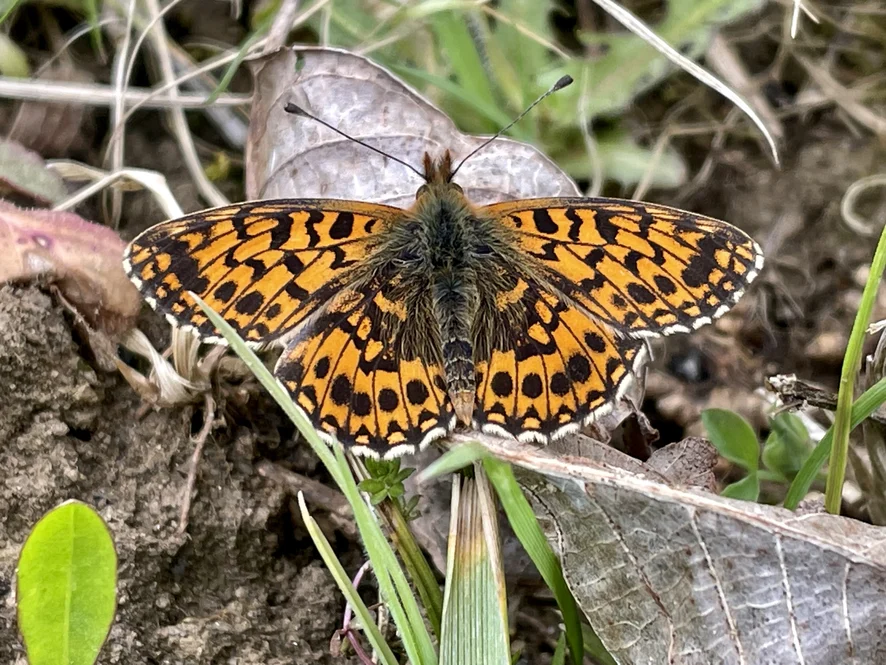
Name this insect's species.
Boloria dia
